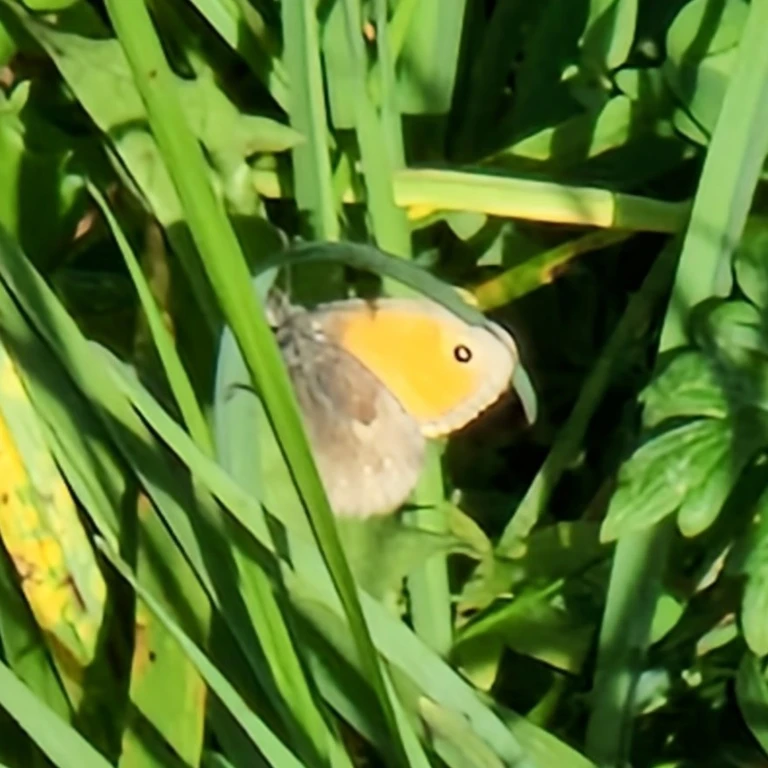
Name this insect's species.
Coenonympha pamphilus
